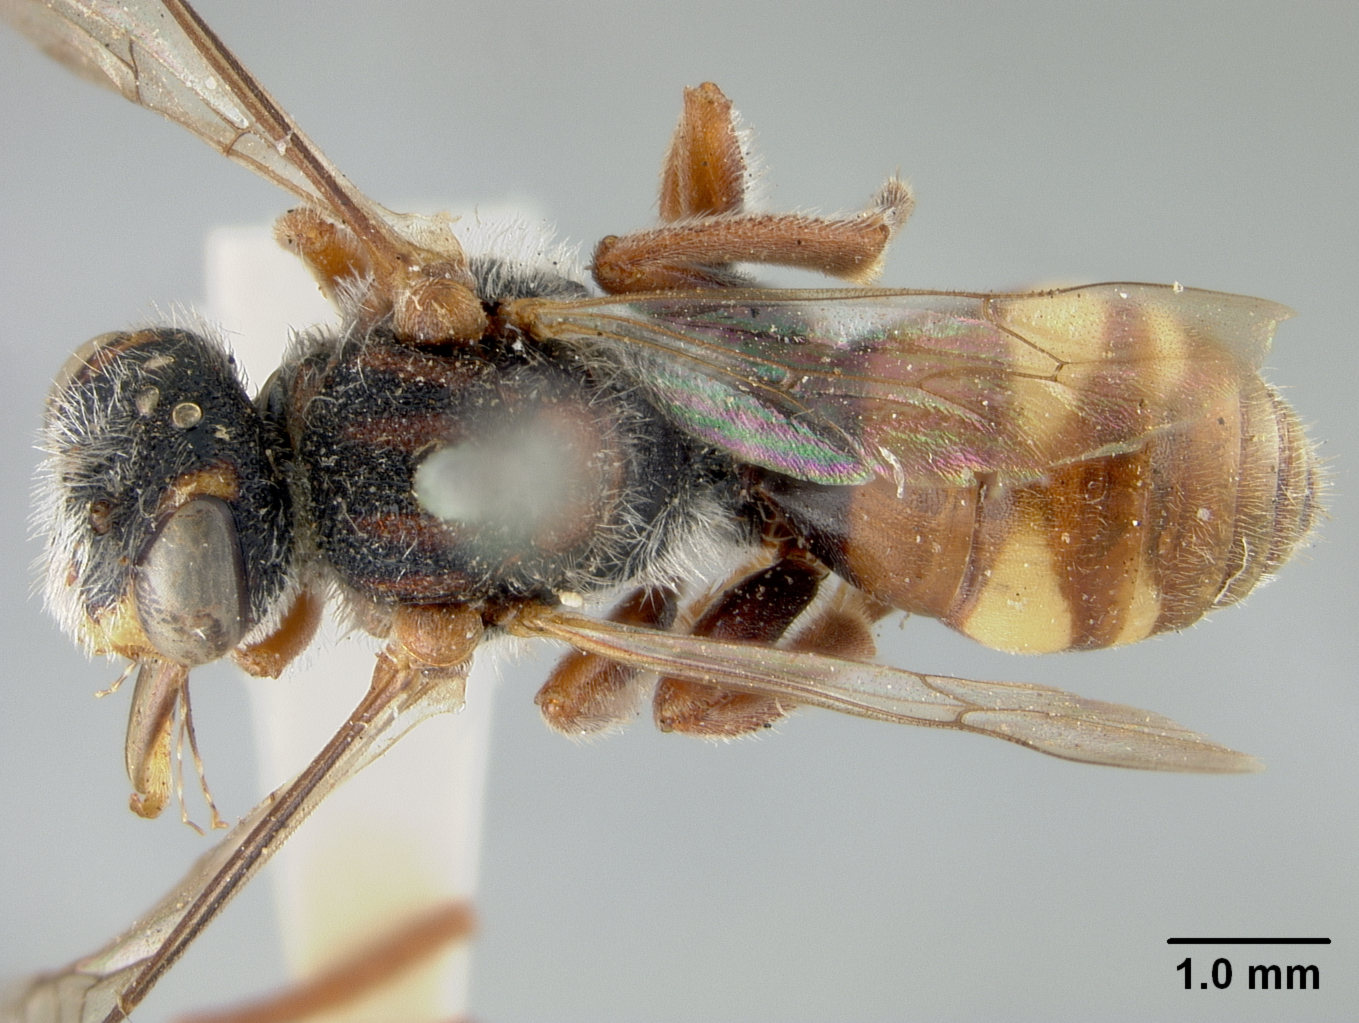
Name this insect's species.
Nomada schwarzi
